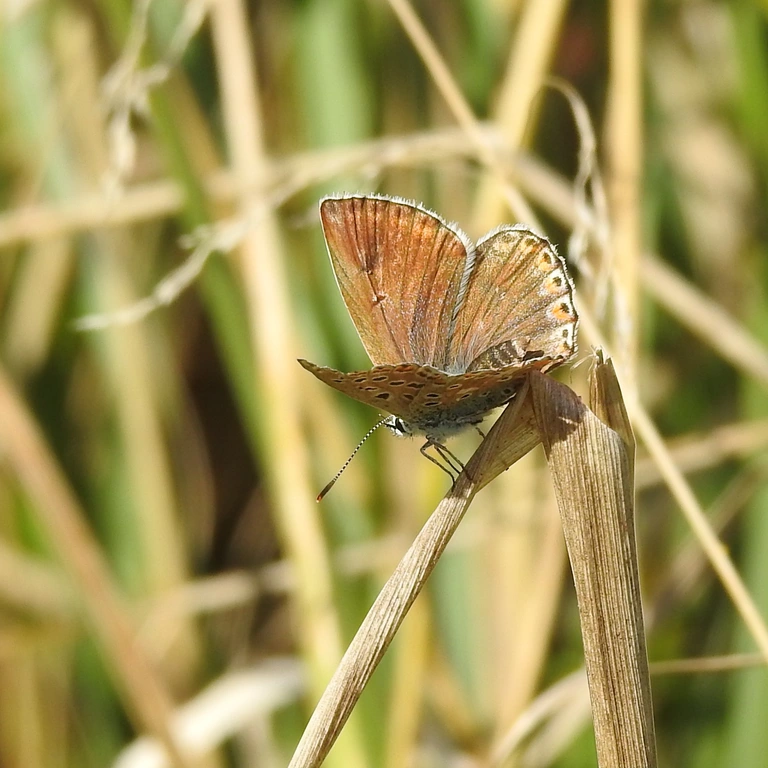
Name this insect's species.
Polyommatus icarus
